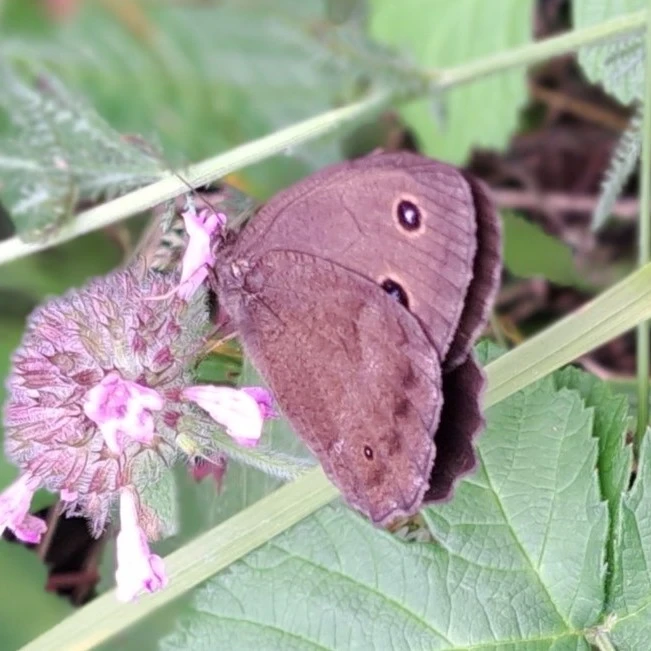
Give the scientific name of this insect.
Minois dryas
